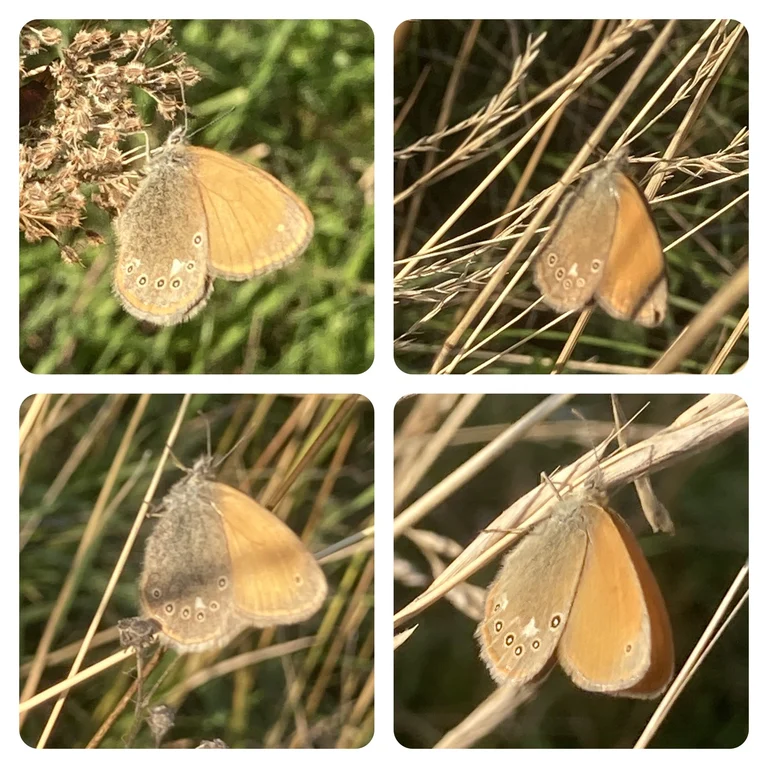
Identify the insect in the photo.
Coenonympha glycerion (also Coenonympha iphis)
